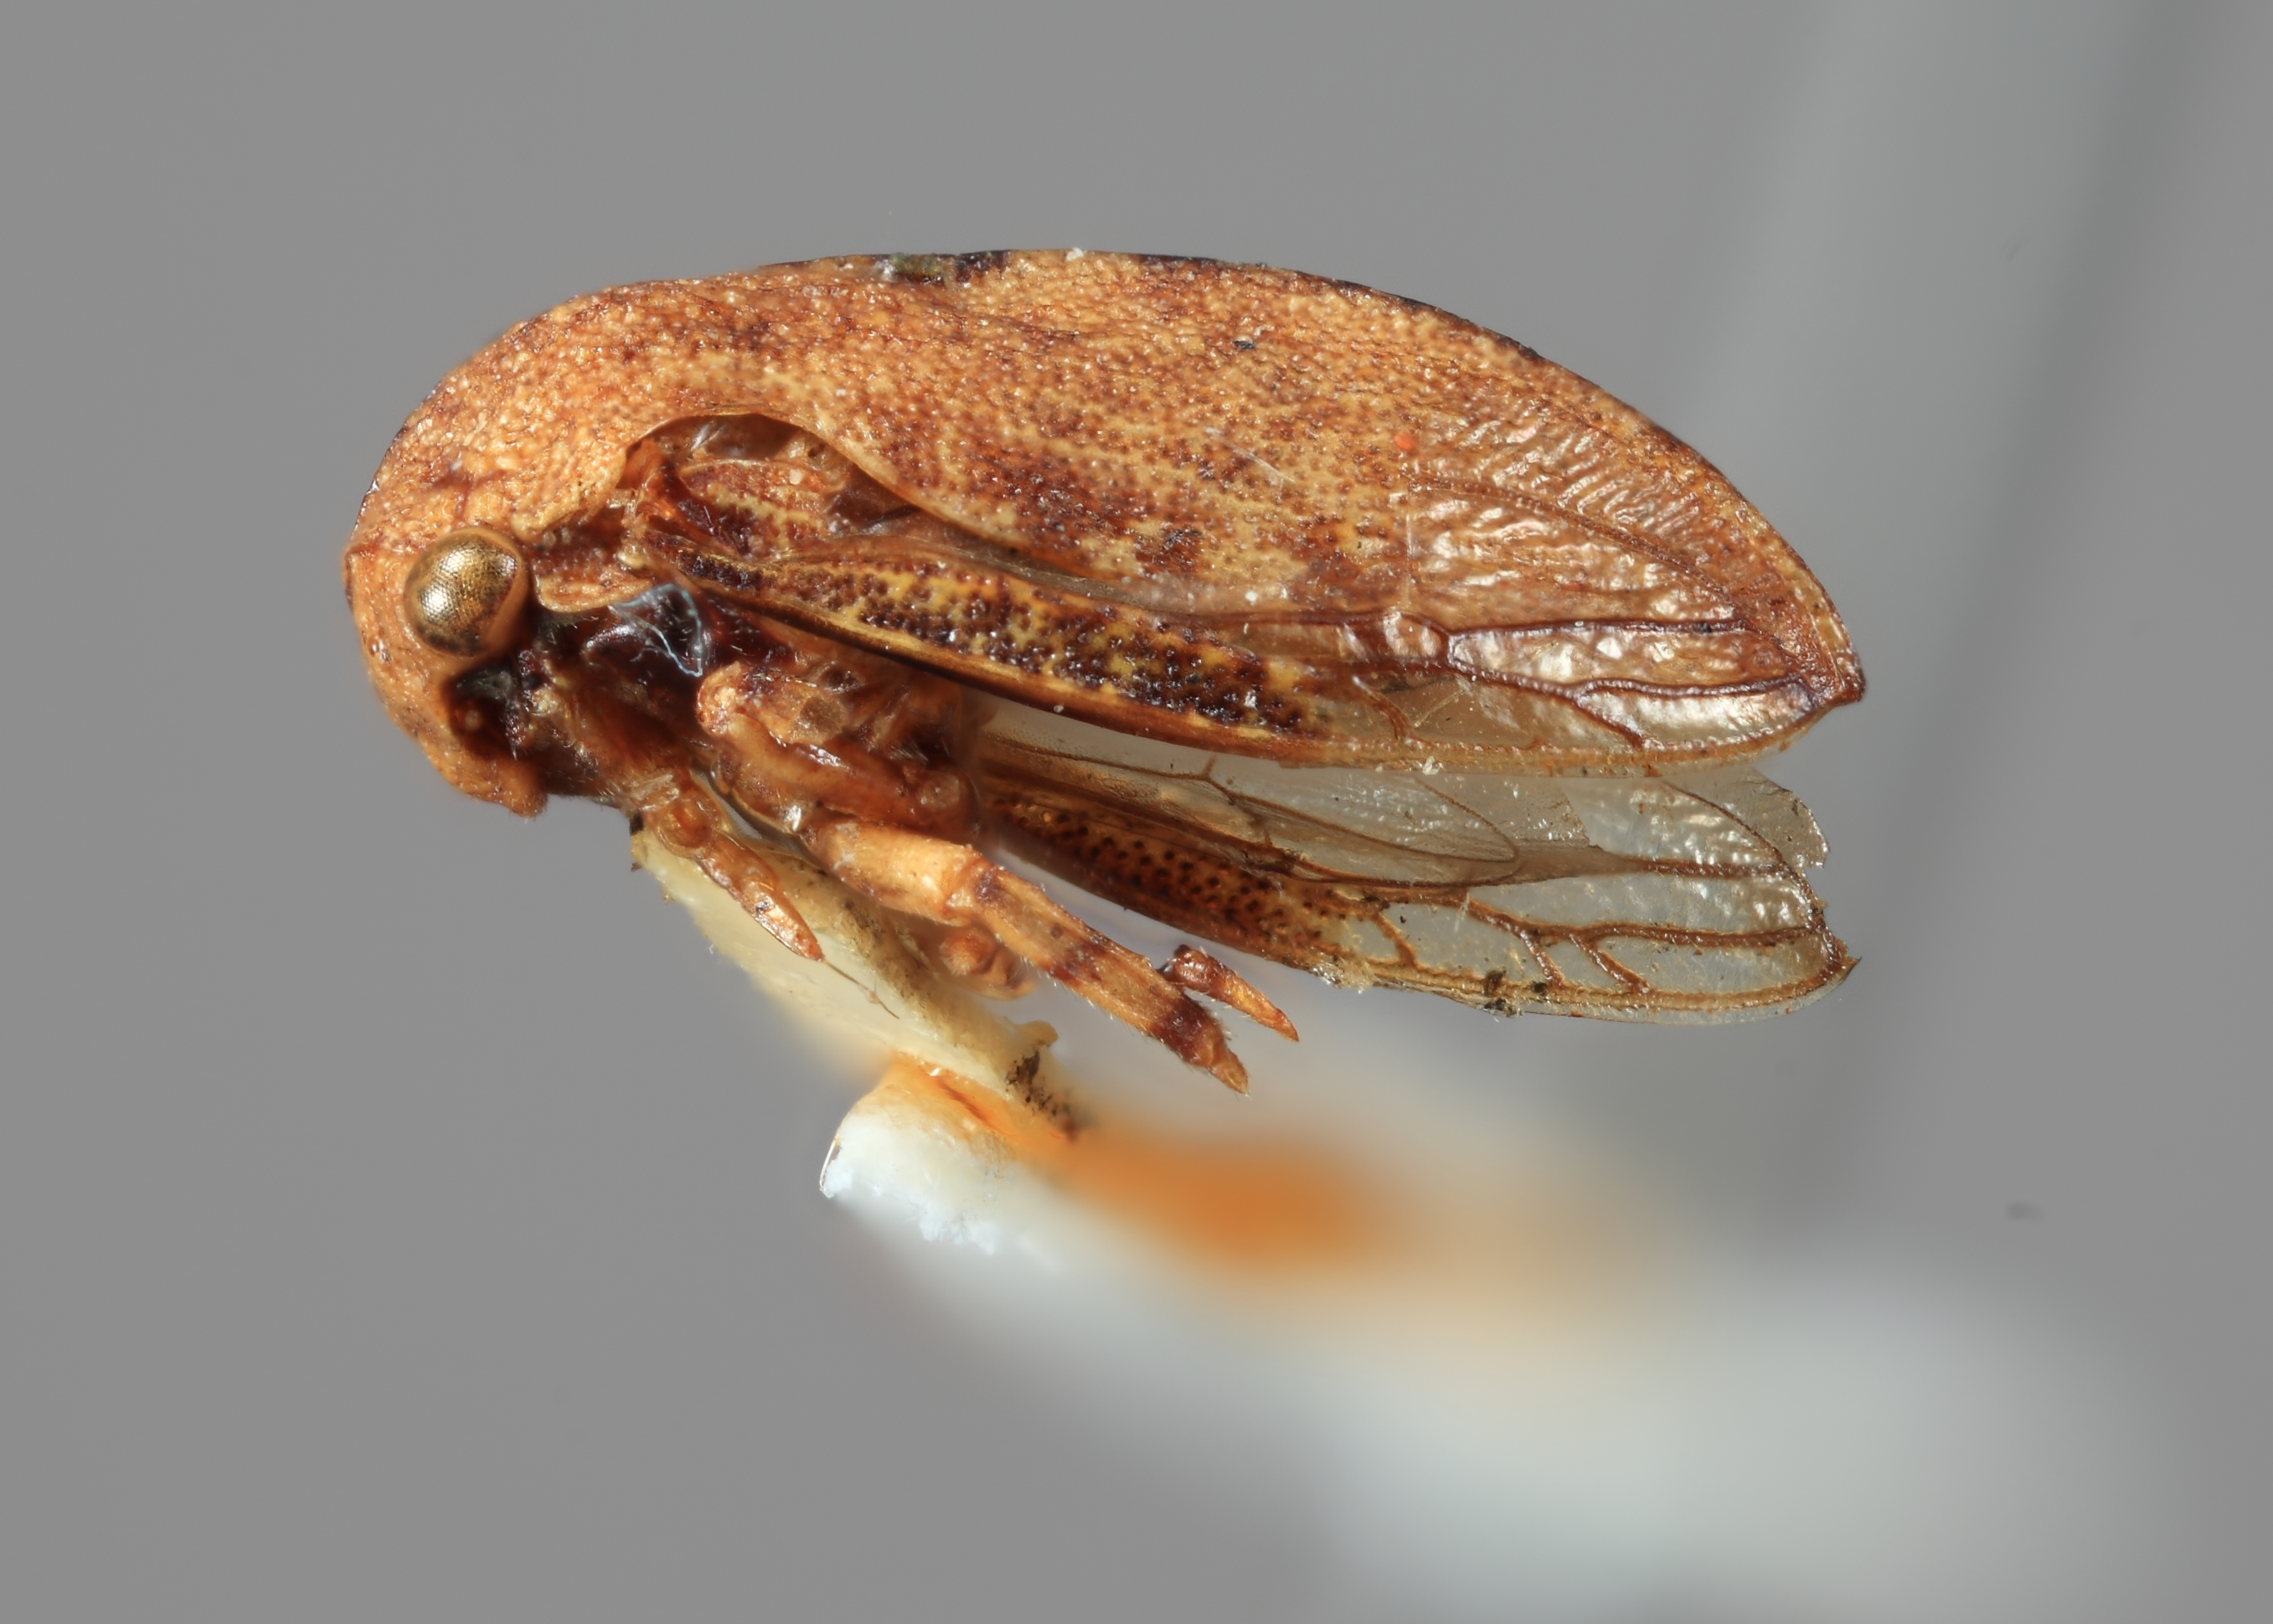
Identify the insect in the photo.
Incolea variegata
